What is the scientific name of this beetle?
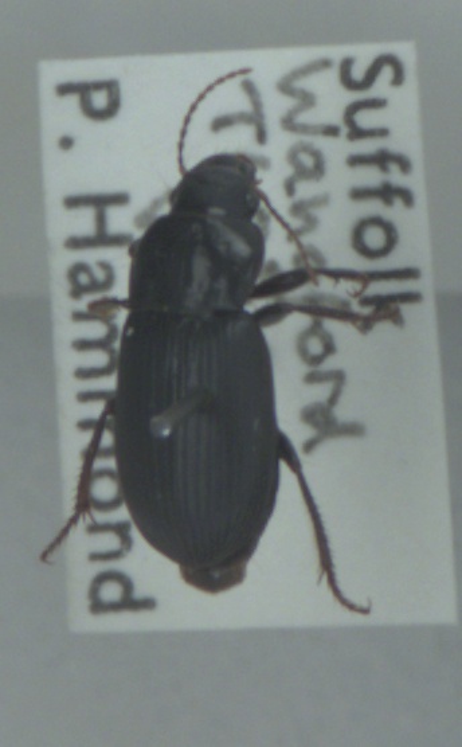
Harpalus rufipalpis
